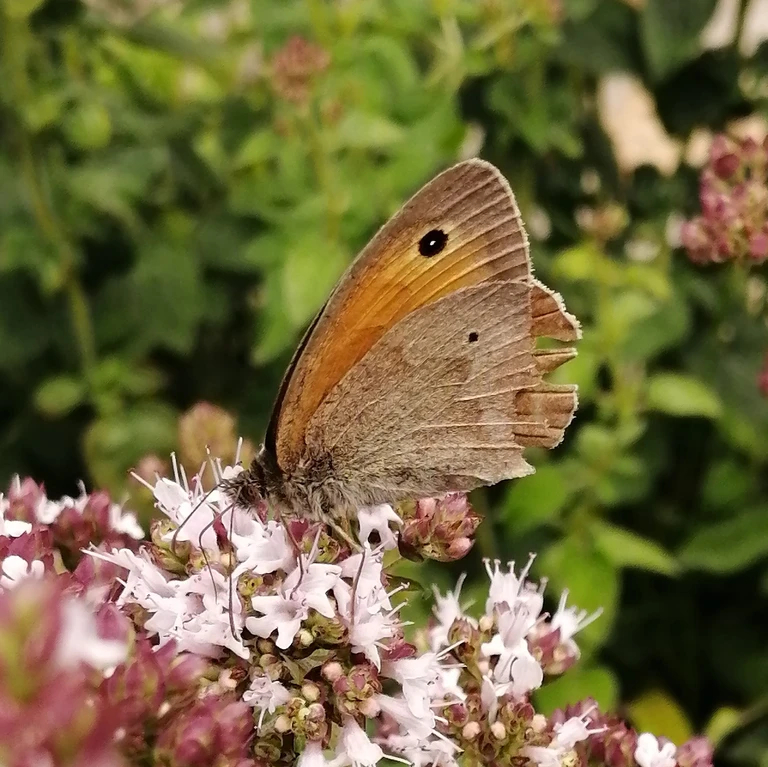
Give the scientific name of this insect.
Maniola jurtina
